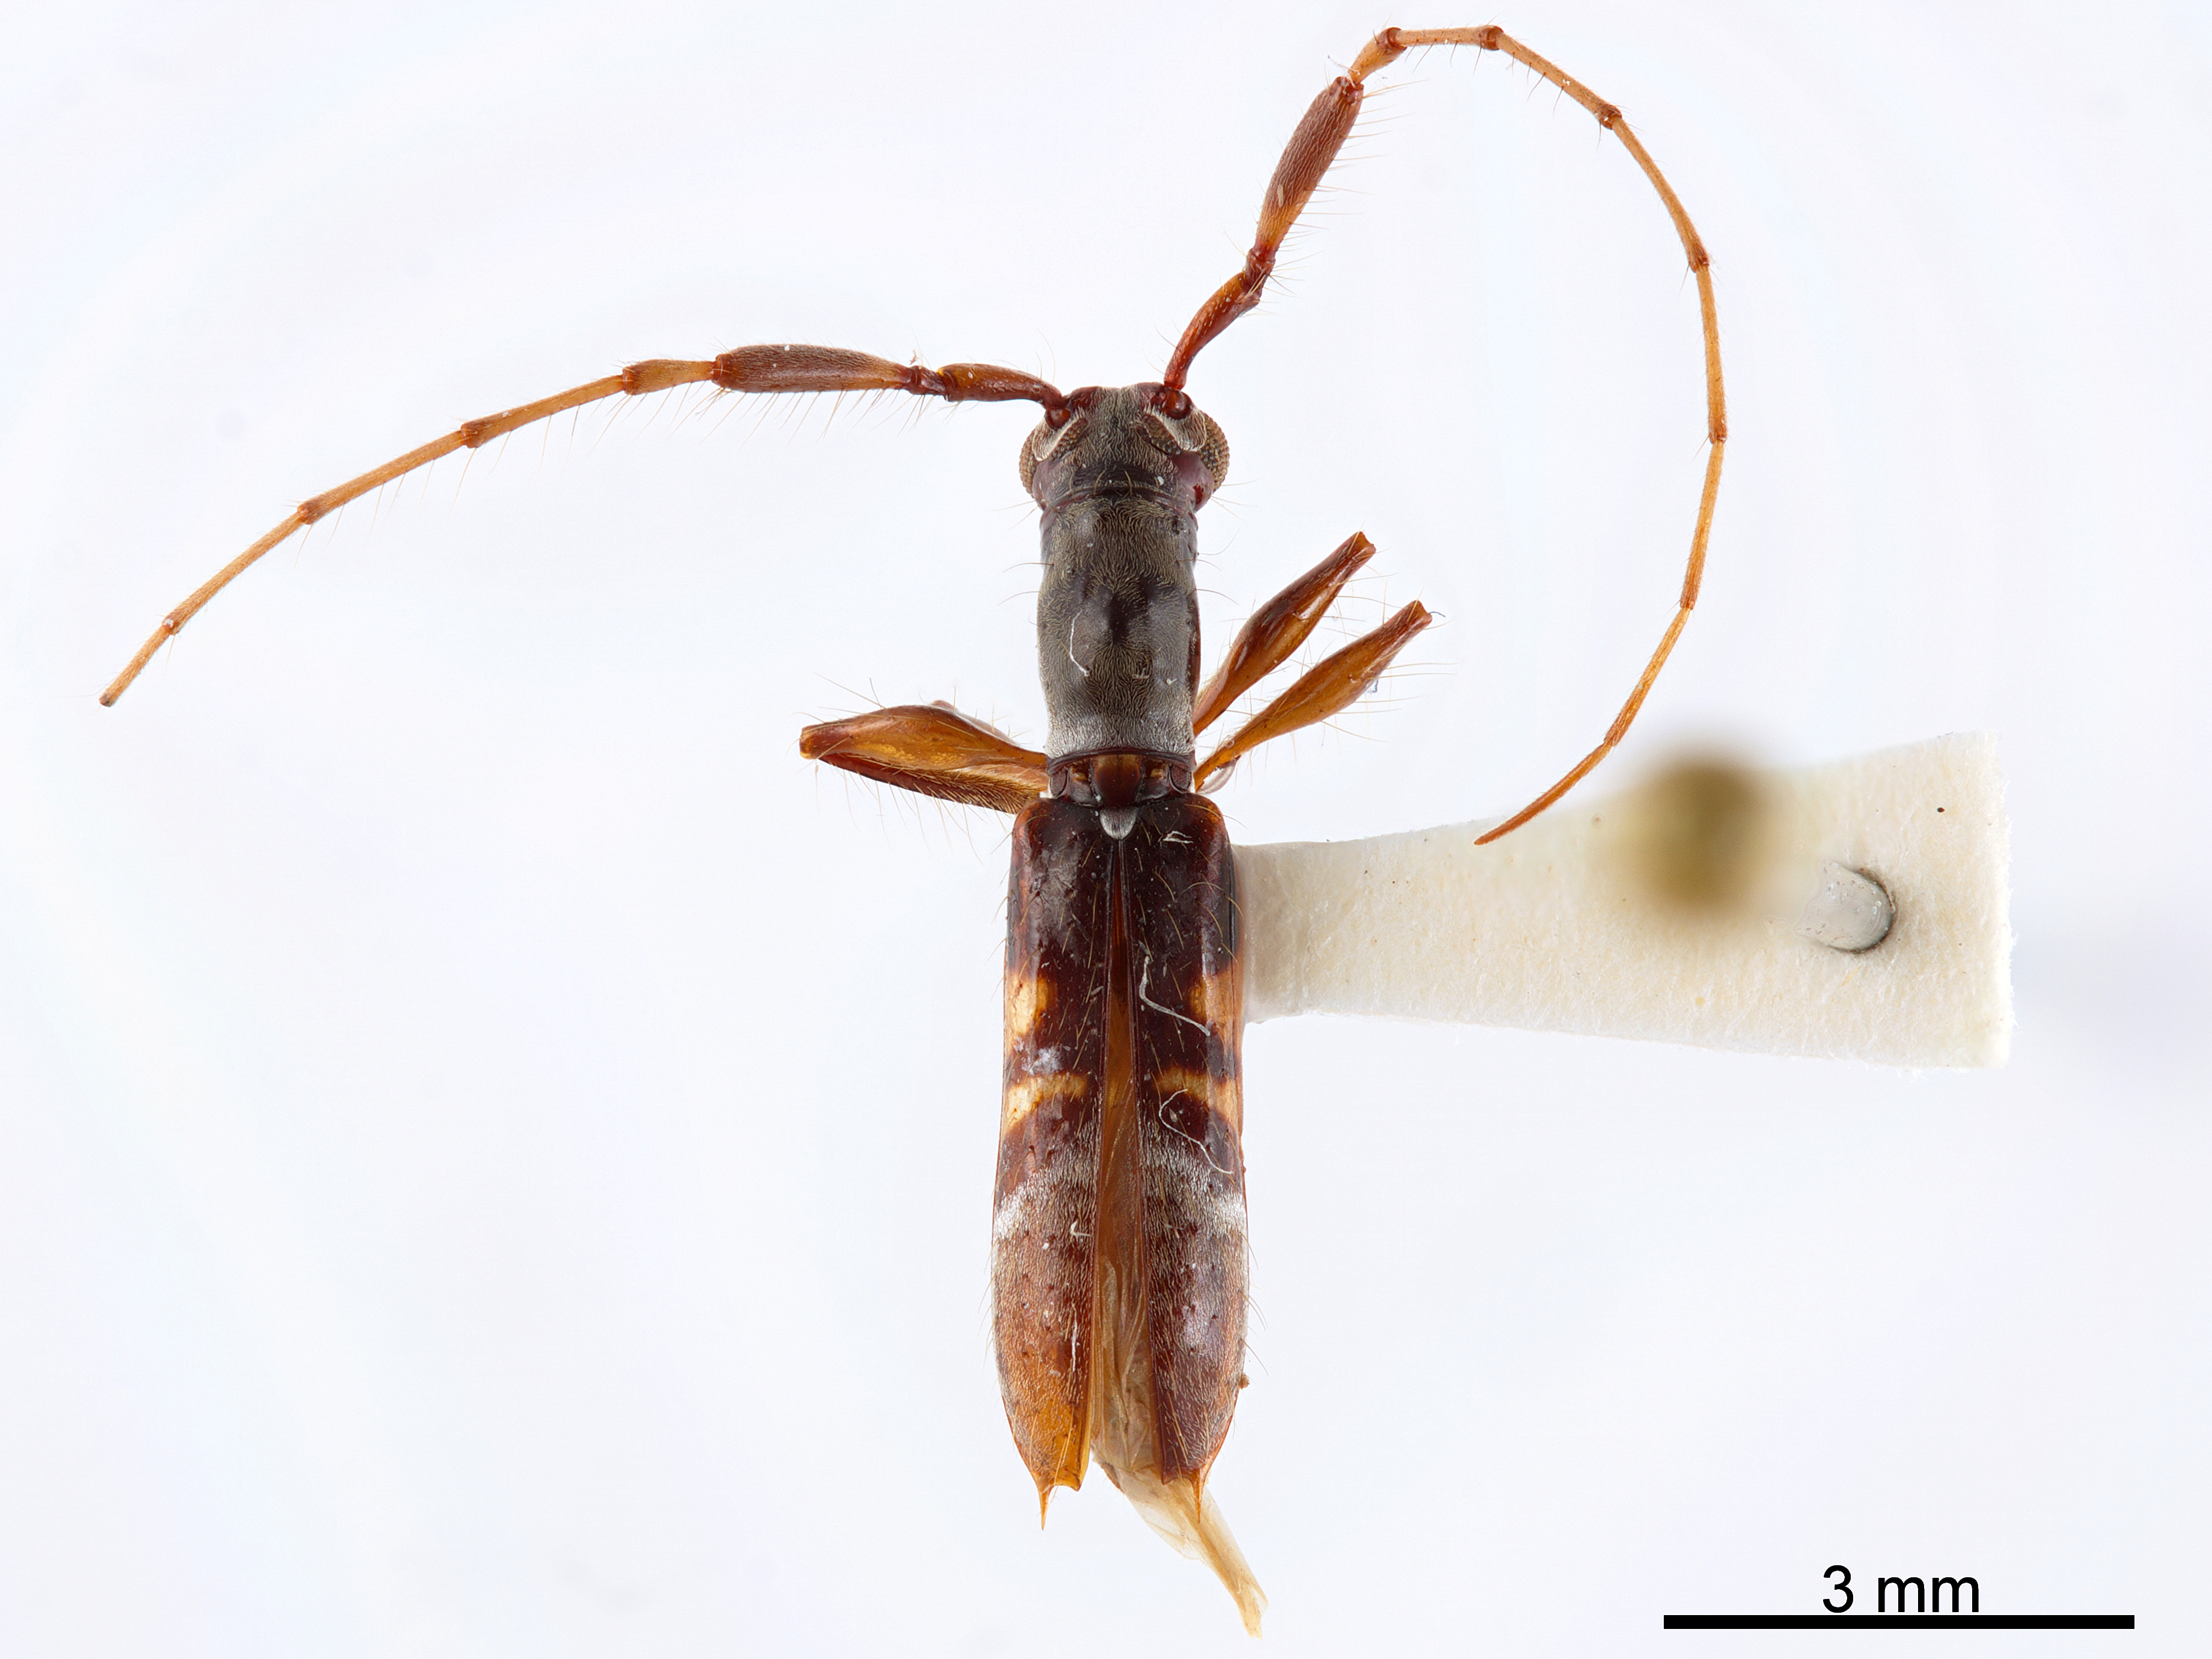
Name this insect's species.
Cycnidolon approximatum
